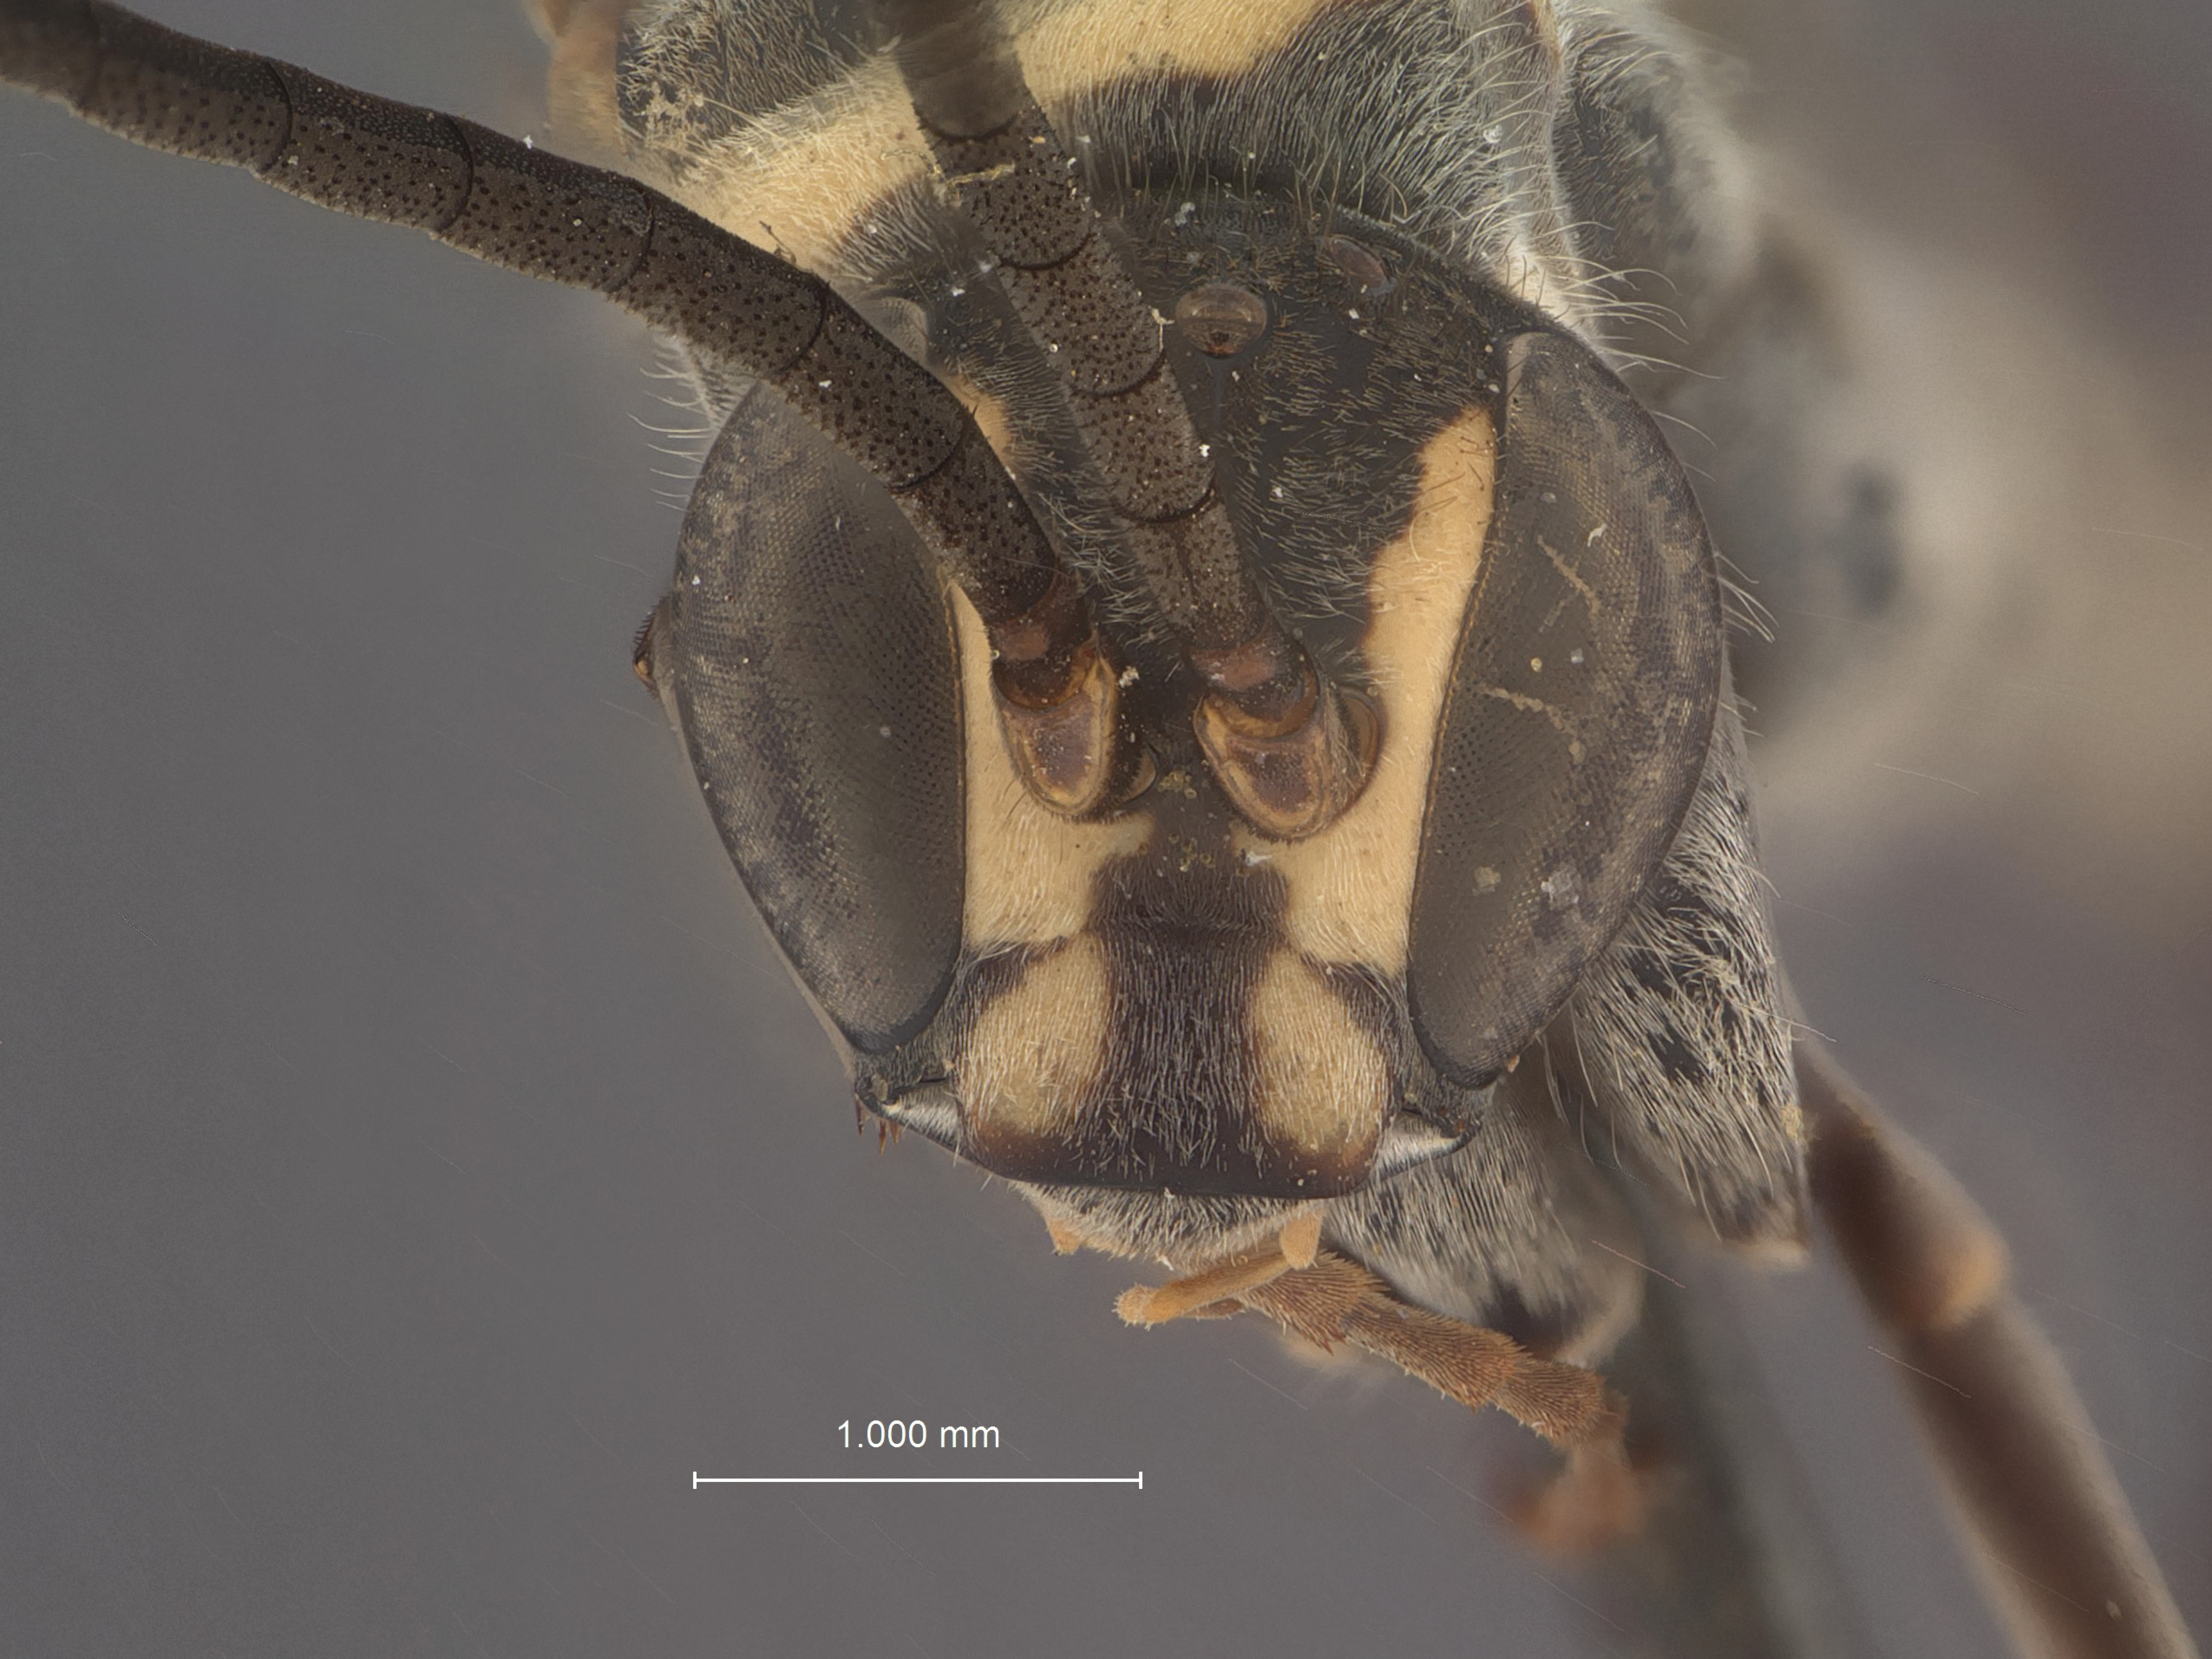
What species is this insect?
Notocyphus dorsalis
